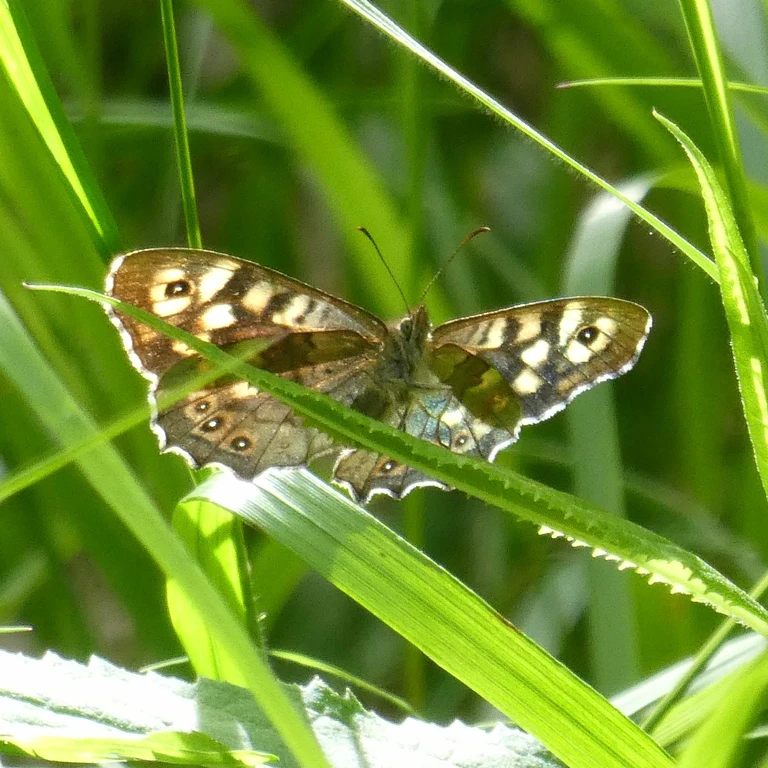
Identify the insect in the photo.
Pararge aegeria
